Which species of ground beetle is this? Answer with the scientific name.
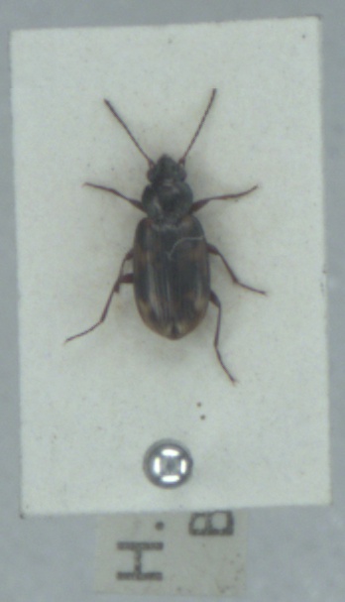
Bembidion varium
